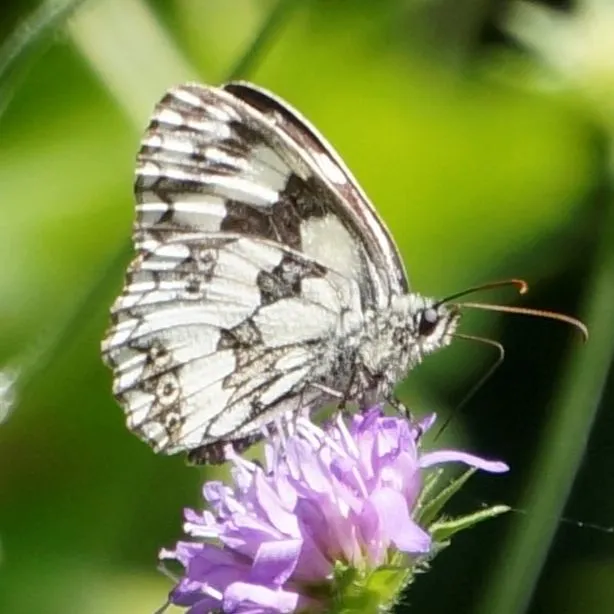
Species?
Melanargia galathea
